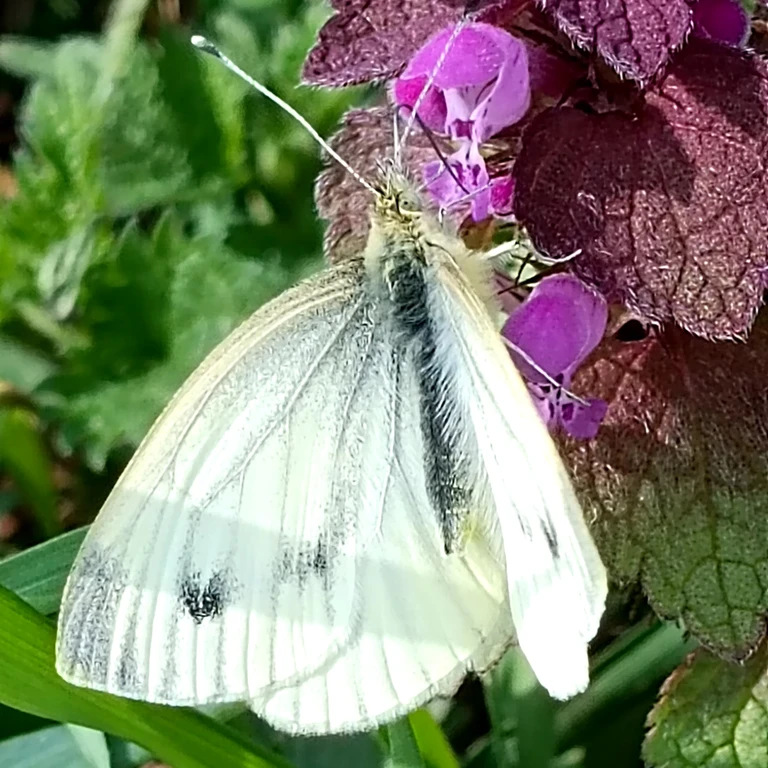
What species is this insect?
Pieris napi
